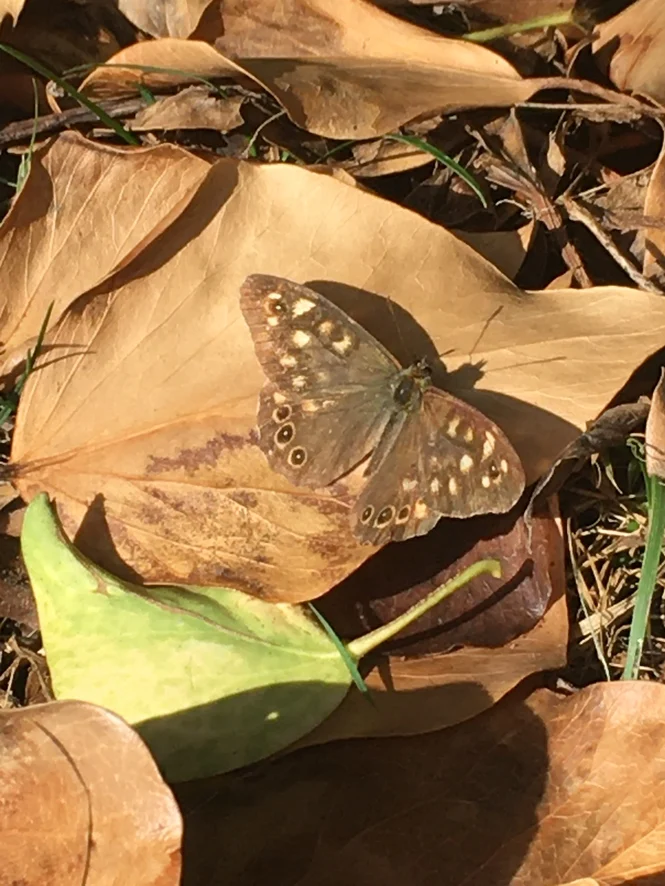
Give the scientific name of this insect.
Pararge aegeria
